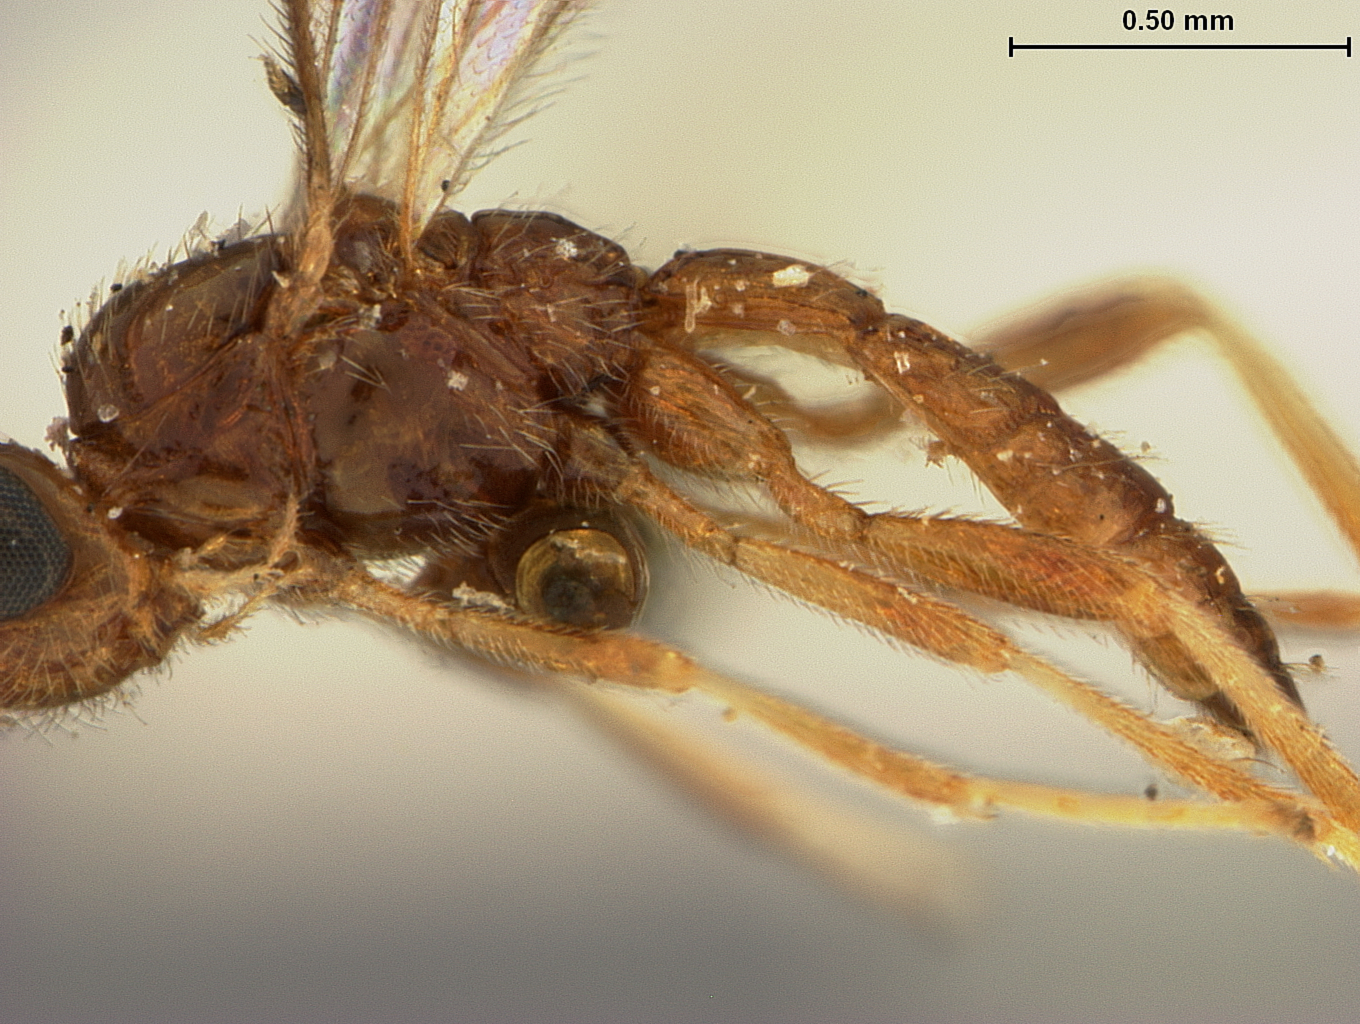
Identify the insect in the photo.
Rhyssalus caenophanoides
